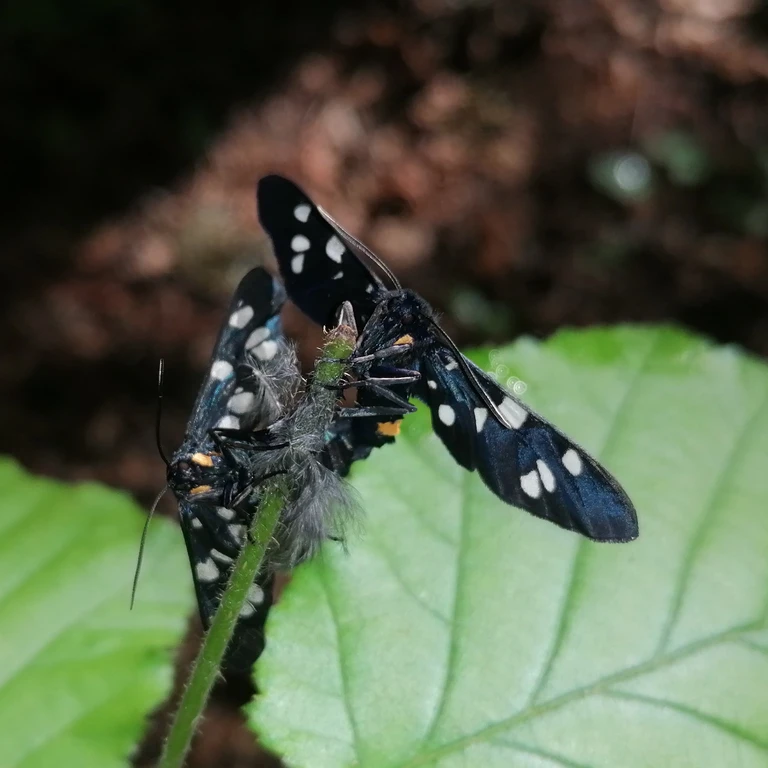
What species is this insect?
Amata phegea
